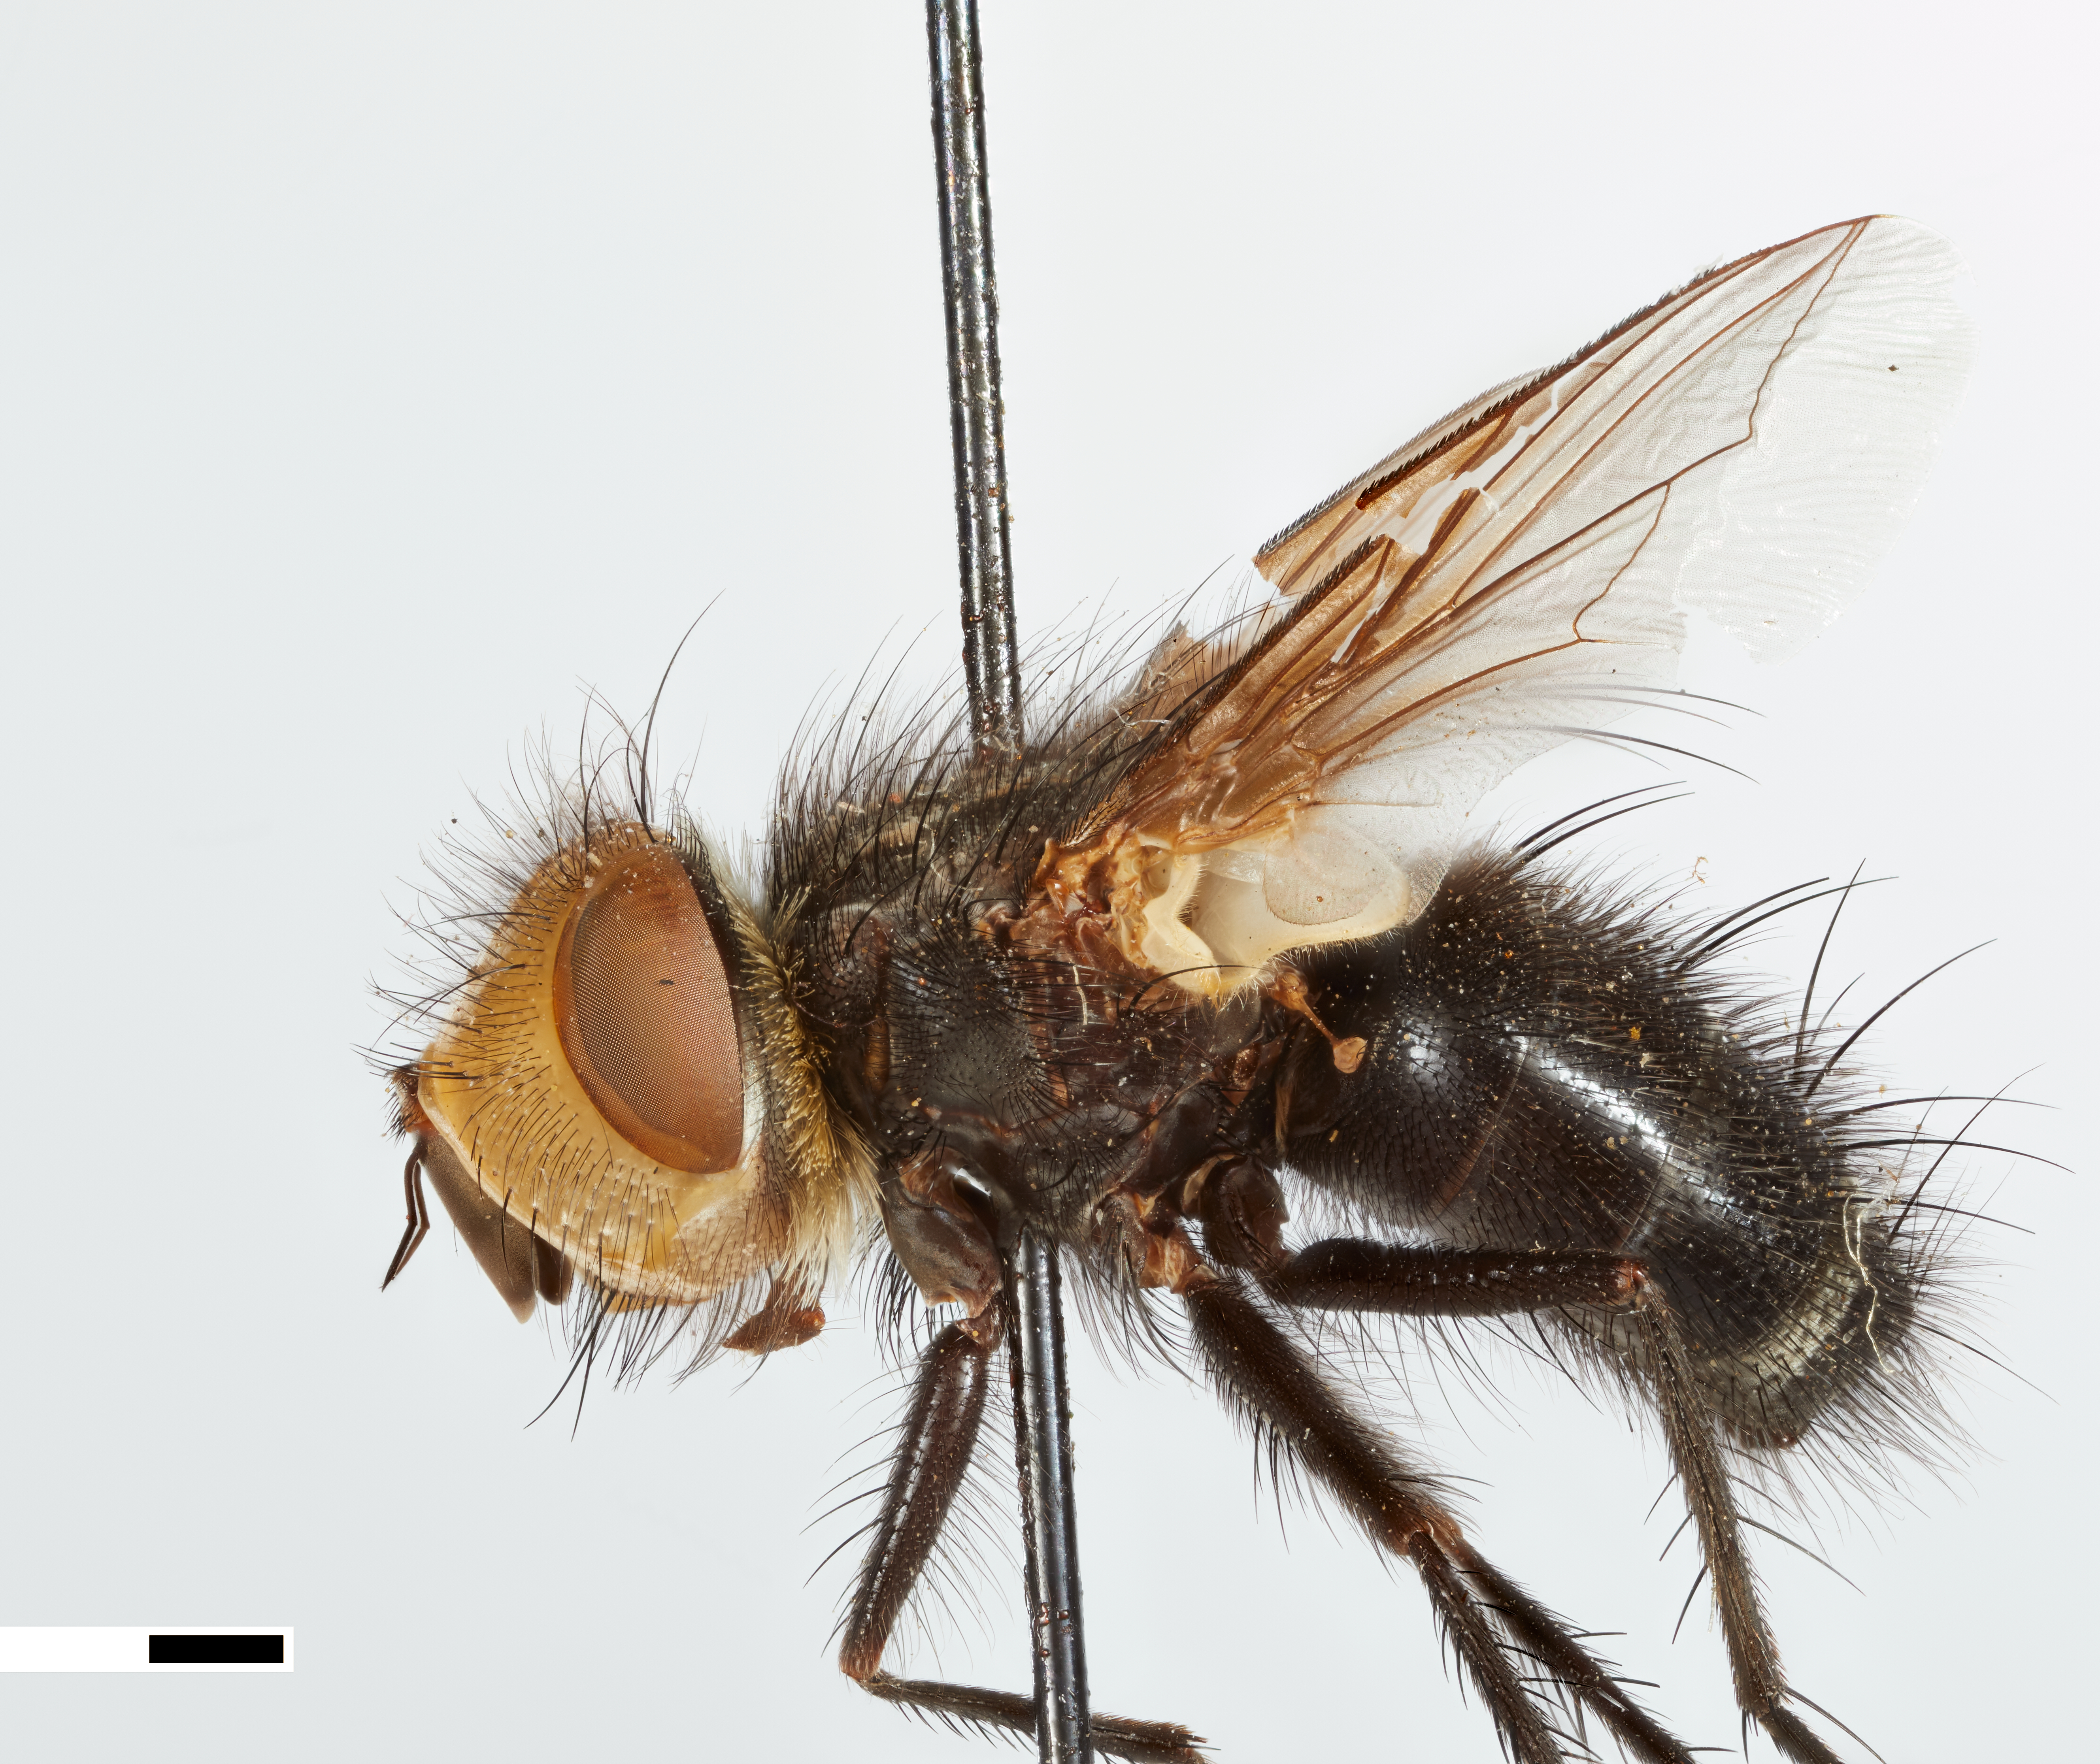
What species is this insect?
Gonia hirsuta
